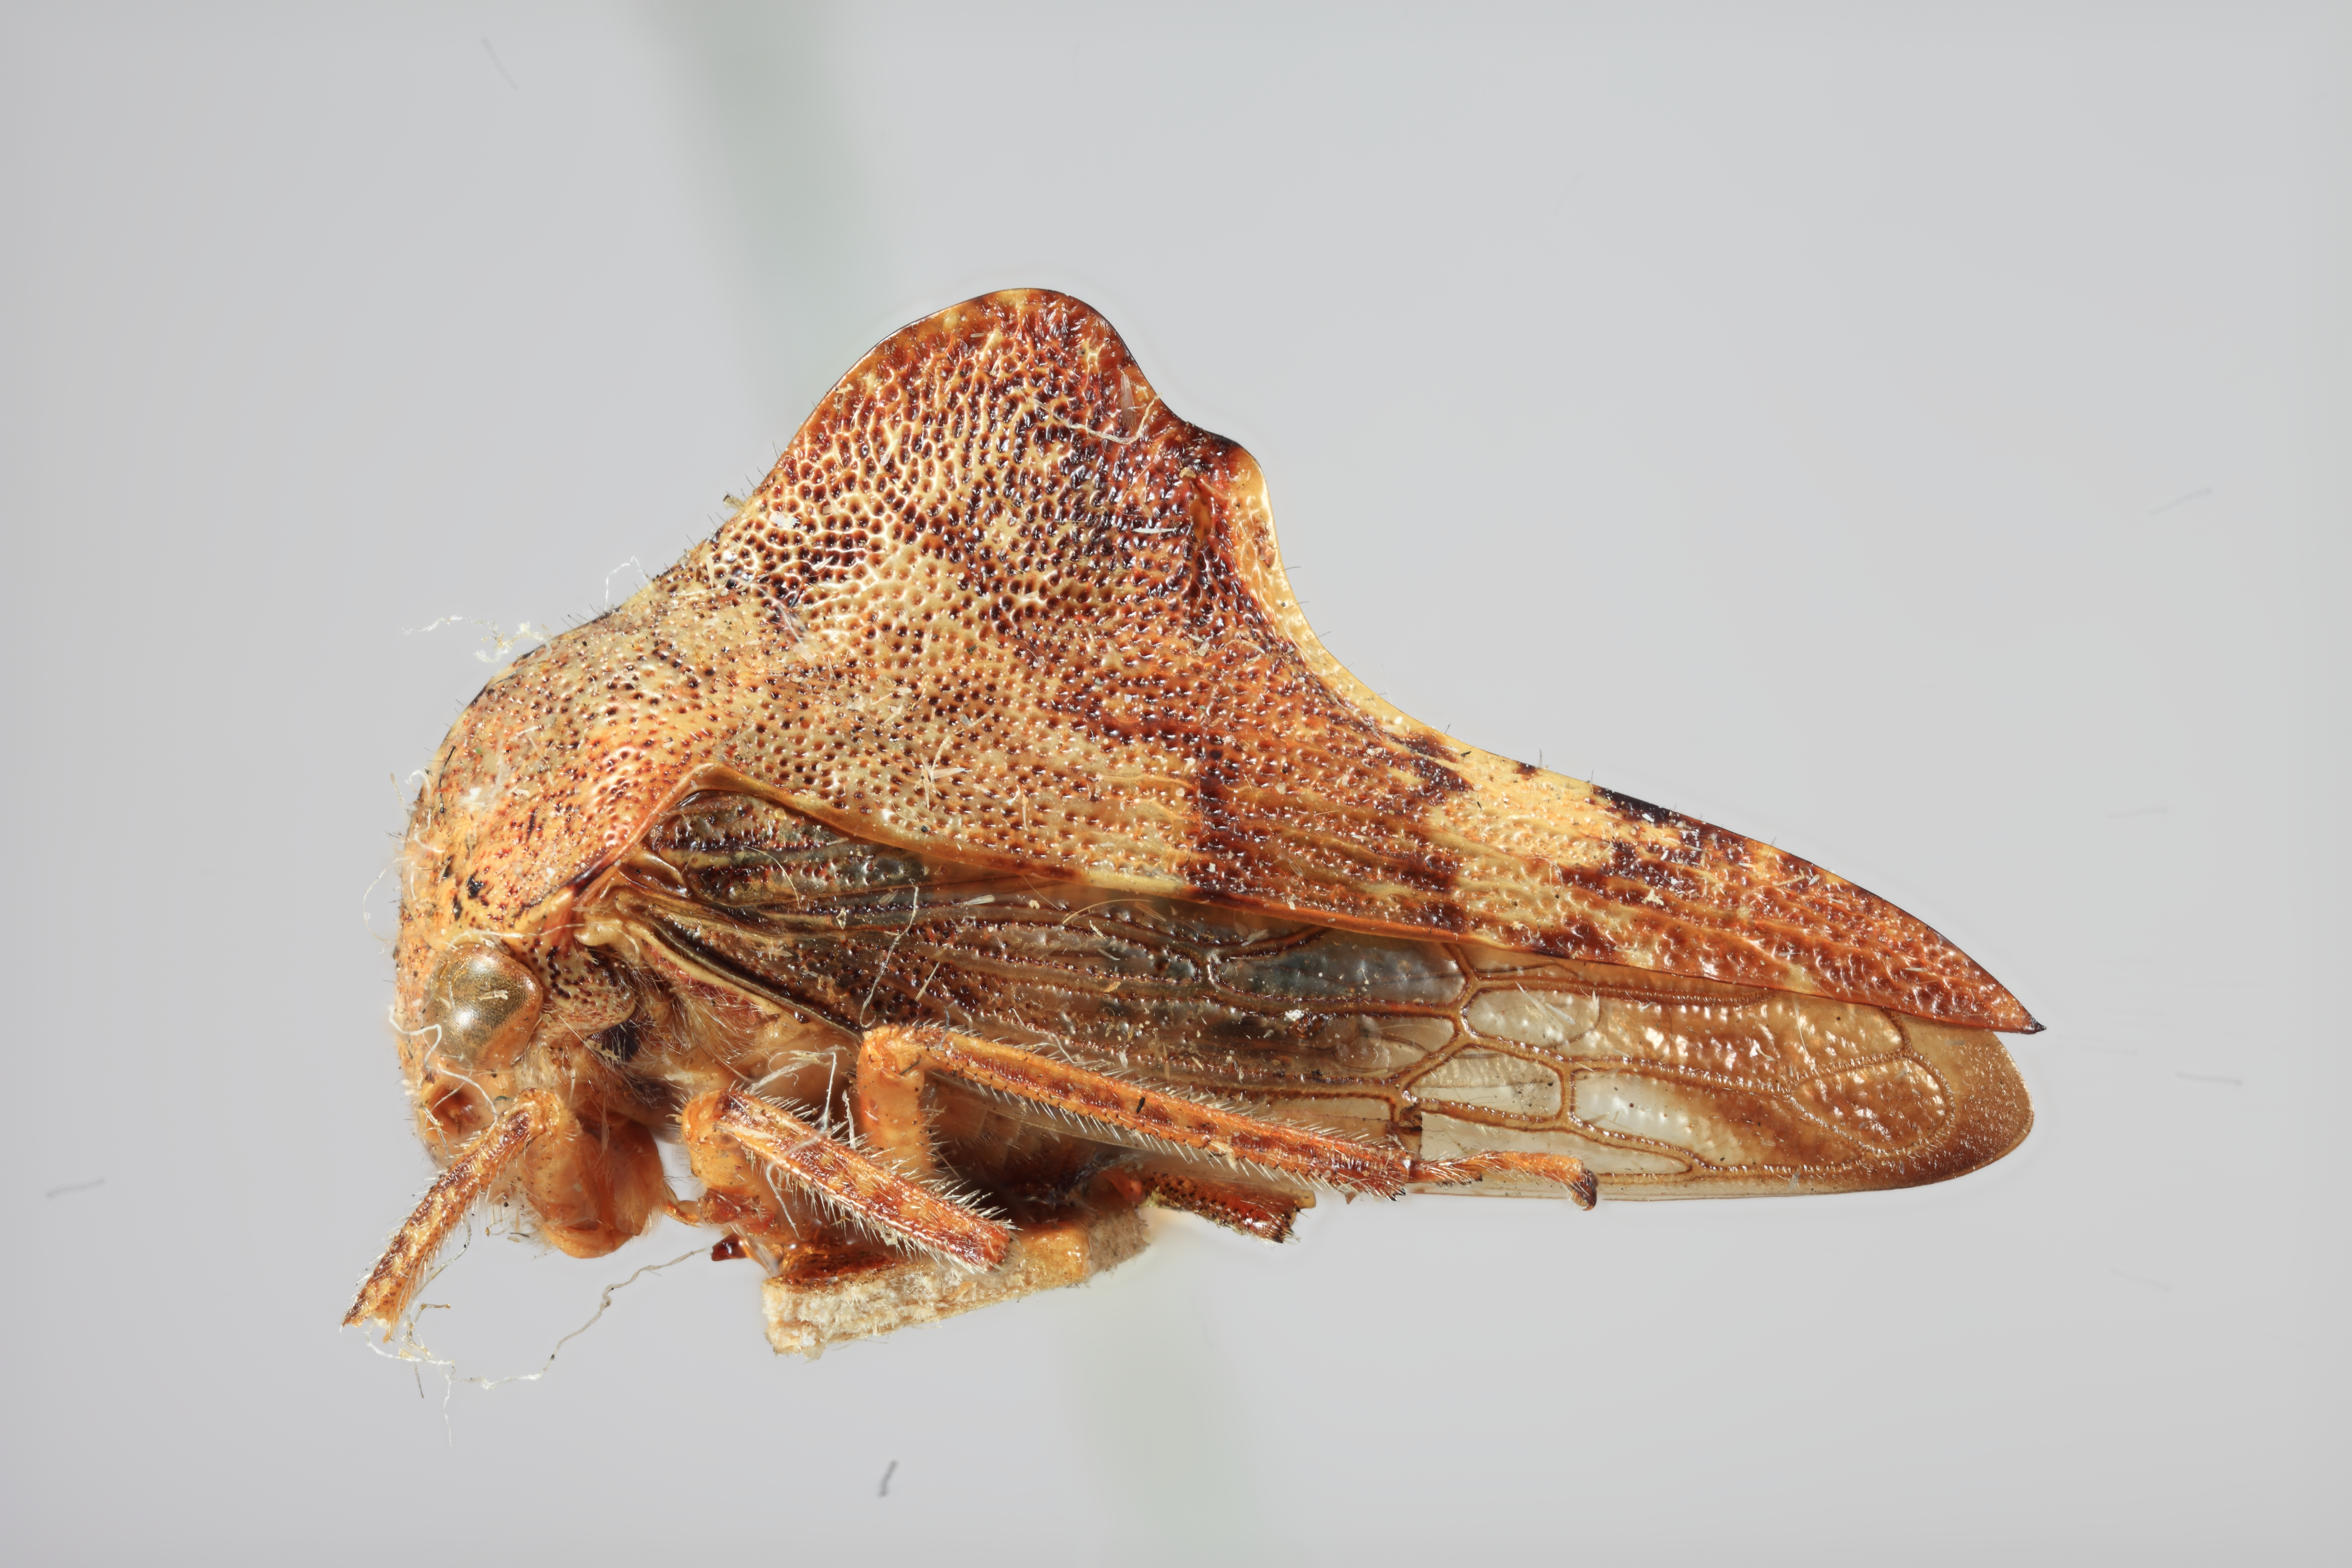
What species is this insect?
Heliria gemma
